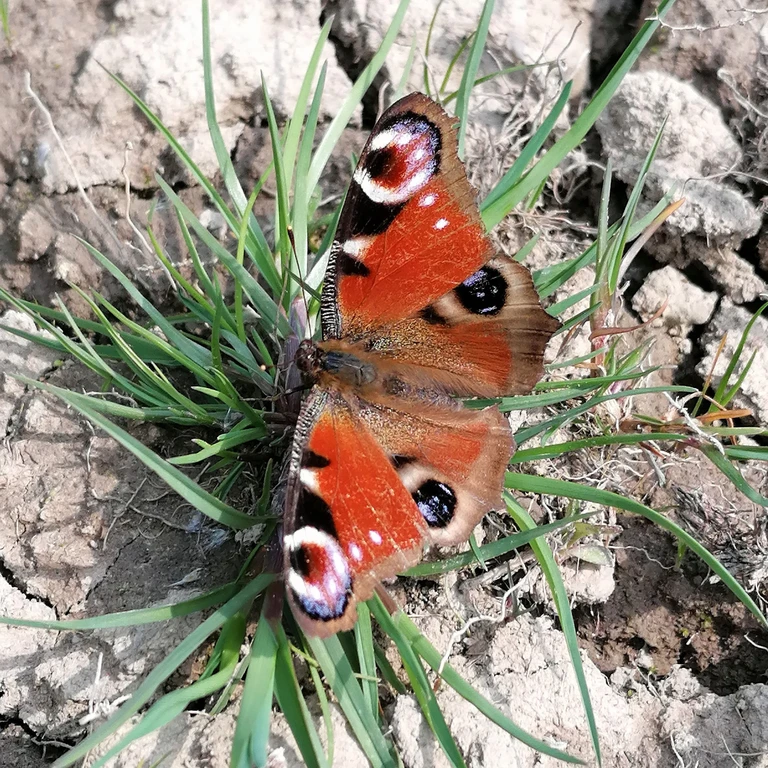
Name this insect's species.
Aglais io
